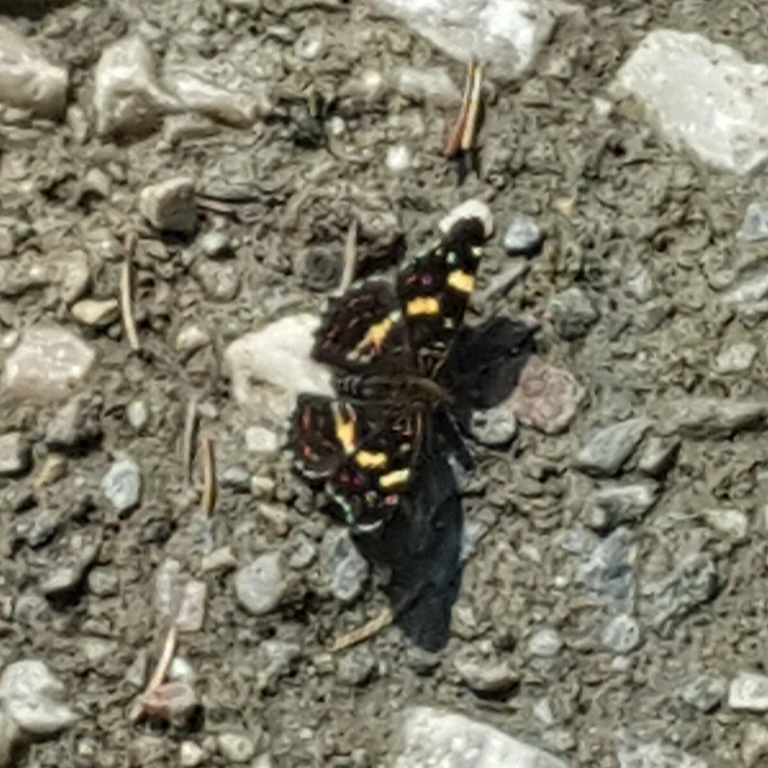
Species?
Araschnia levana
